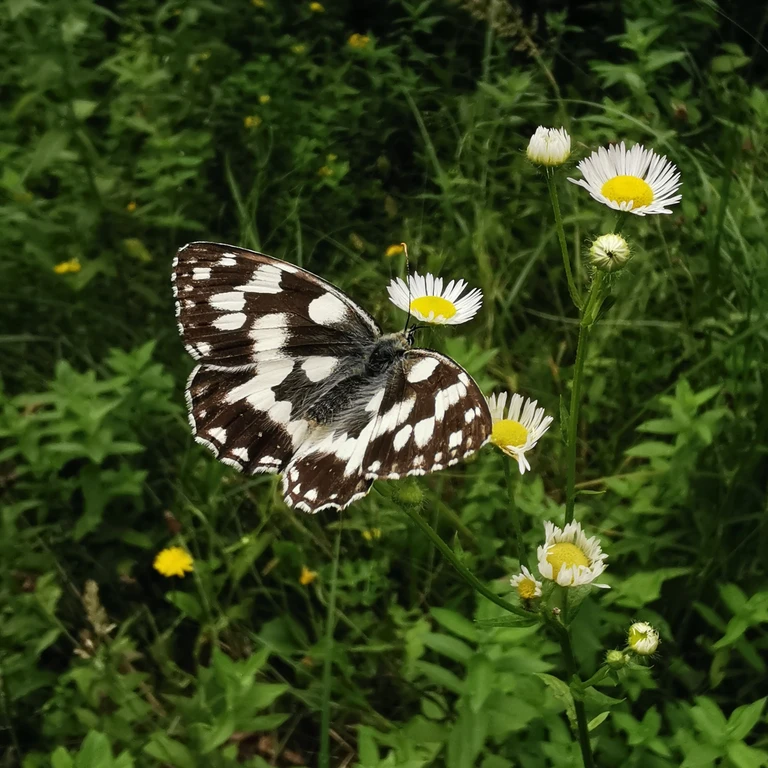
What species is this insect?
Melanargia galathea
